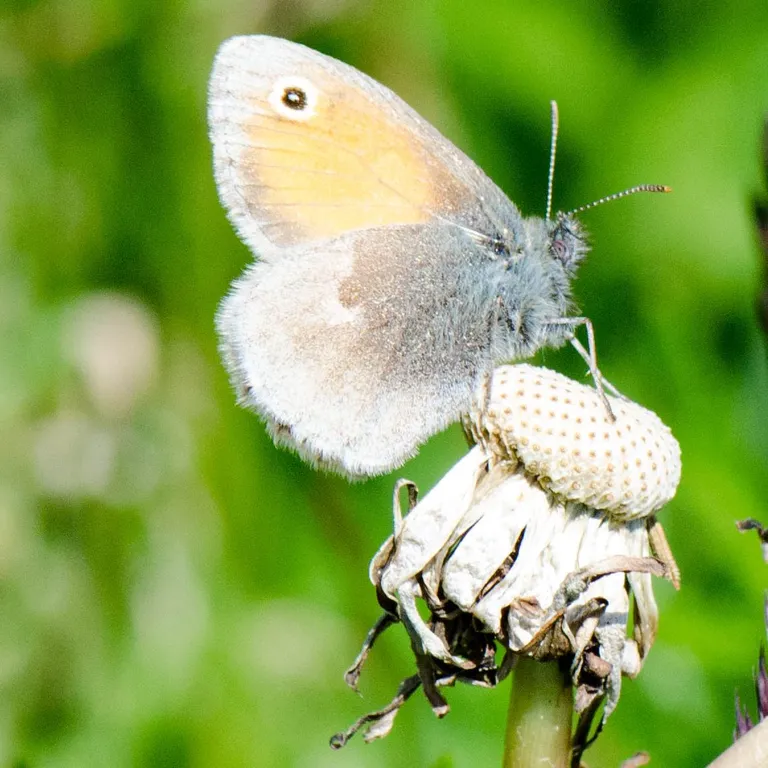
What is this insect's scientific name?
Coenonympha pamphilus
